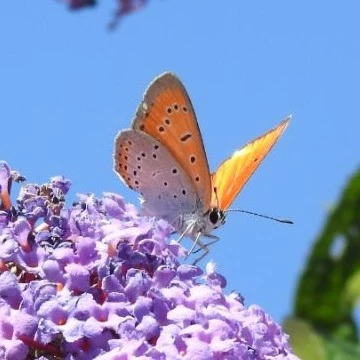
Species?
Lycaena dispar
